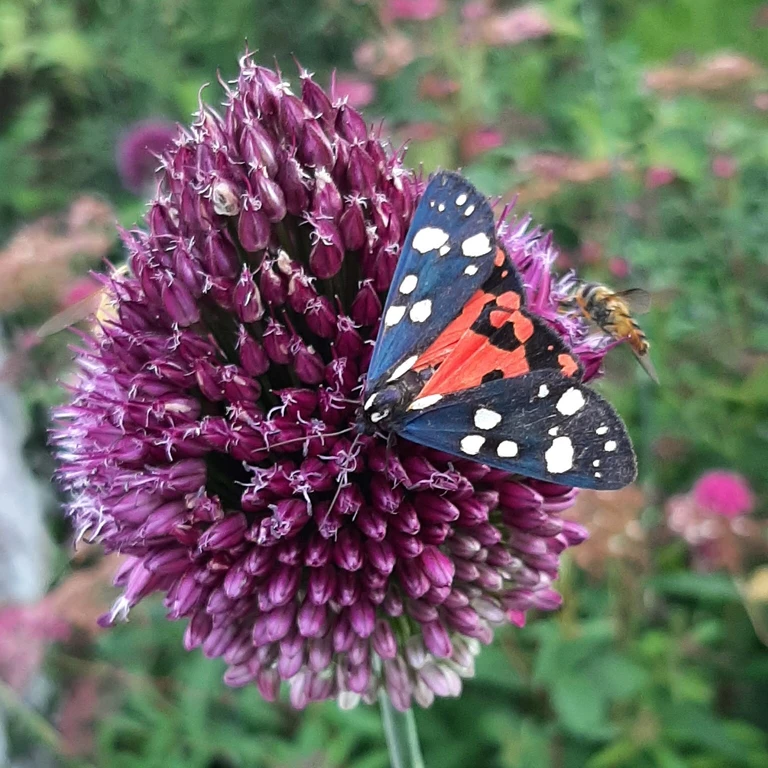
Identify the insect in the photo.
Callimorpha dominula
